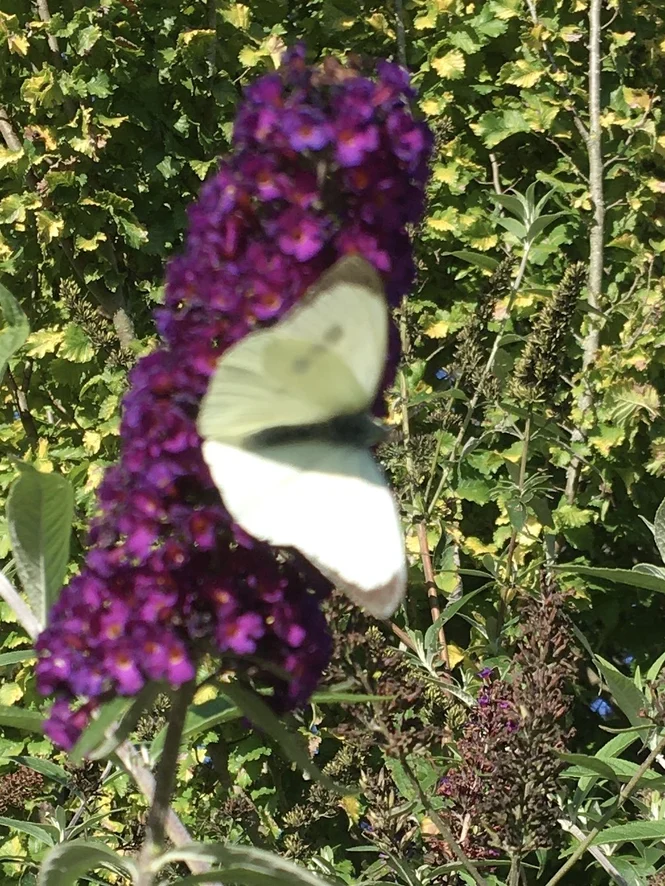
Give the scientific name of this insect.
Pieris brassicae
